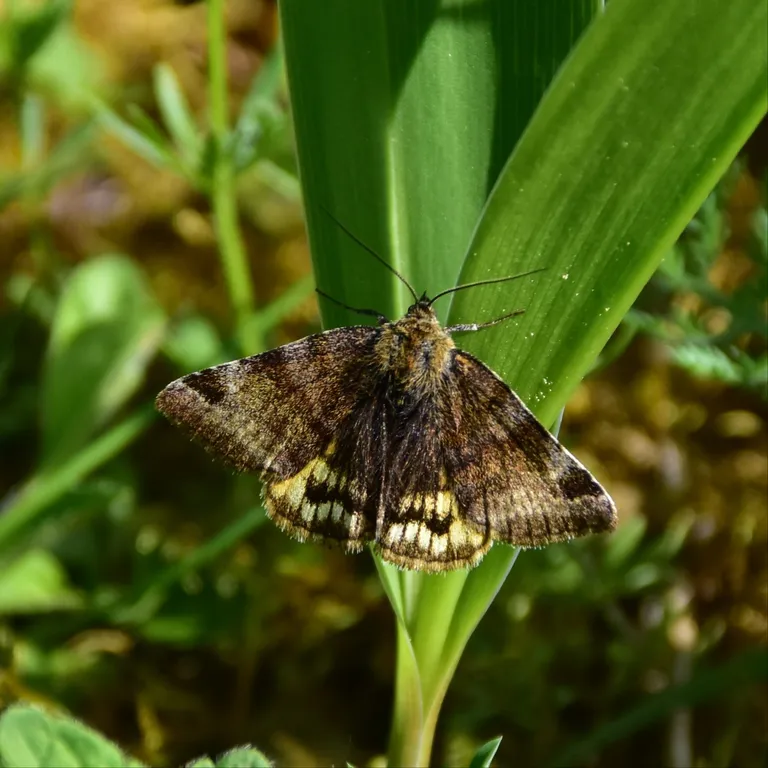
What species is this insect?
Euclidia glyphica
